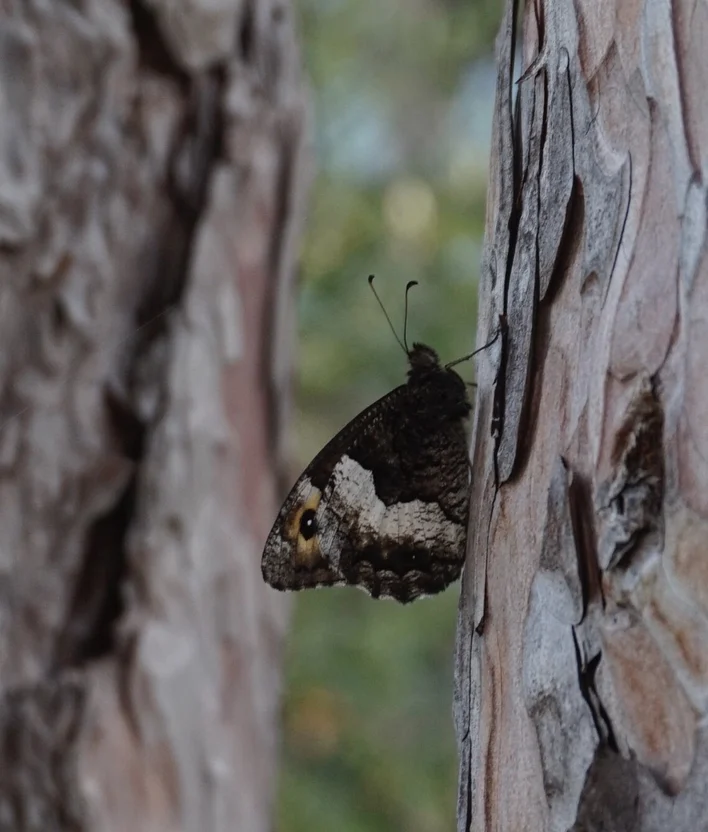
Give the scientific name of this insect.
Hipparchia alcyone
